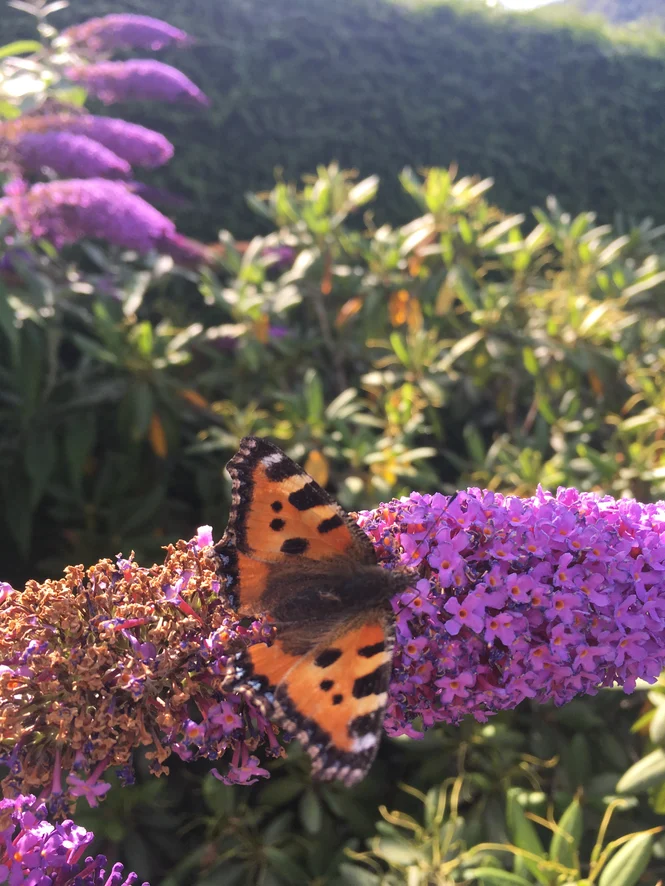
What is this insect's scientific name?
Aglais urticae
